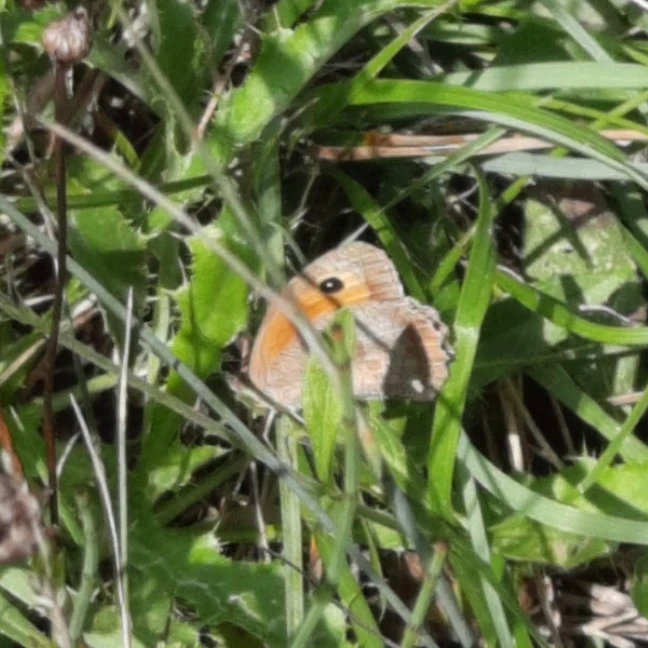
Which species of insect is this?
Maniola jurtina
